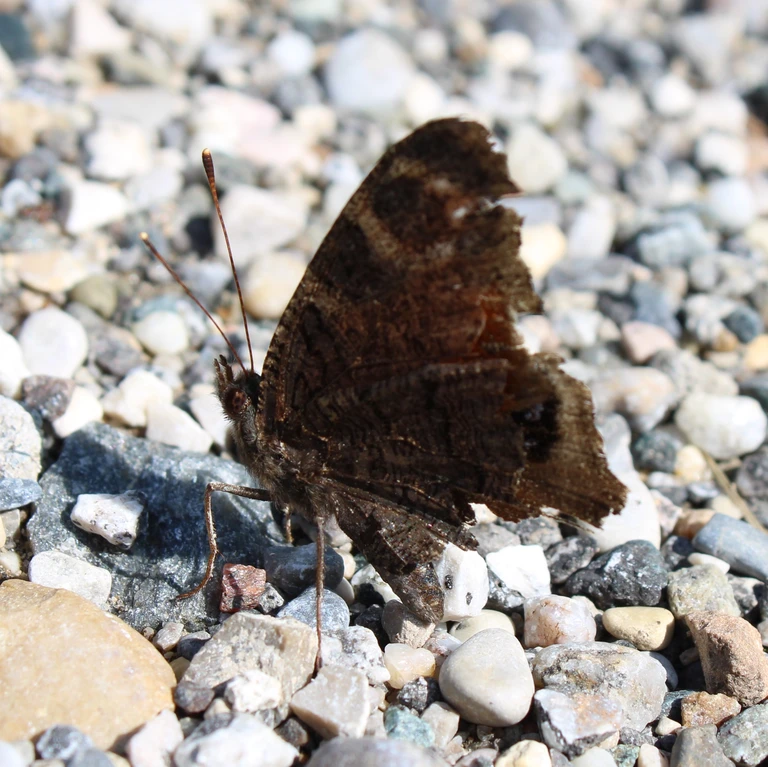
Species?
Aglais io
